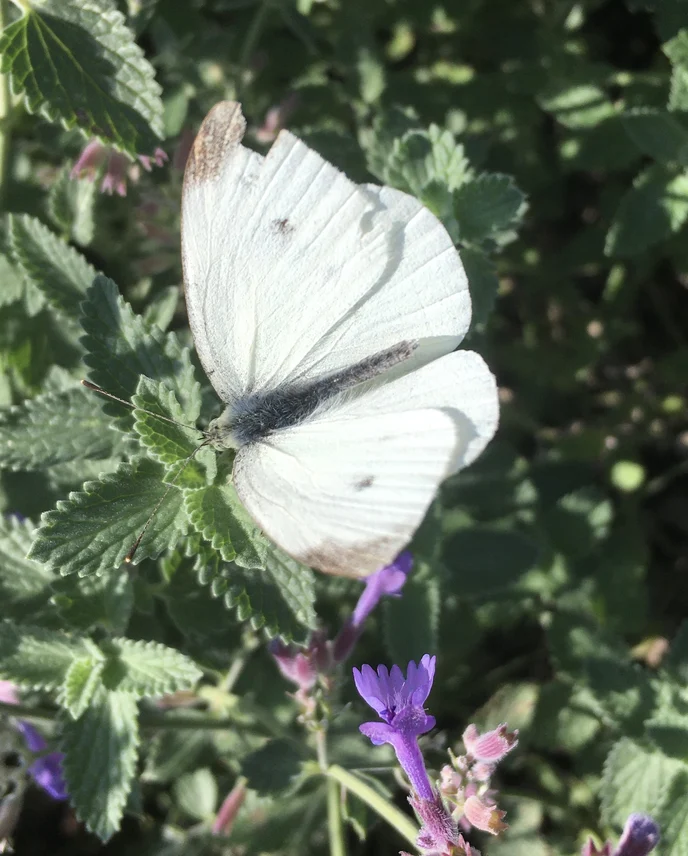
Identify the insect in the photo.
Pieris rapae
